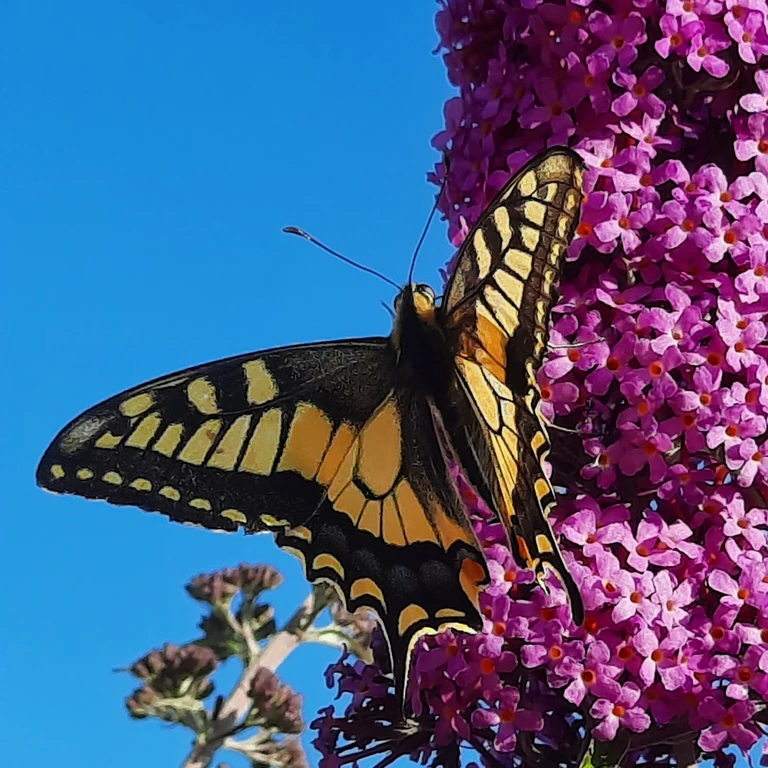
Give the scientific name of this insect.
Papilio machaon
